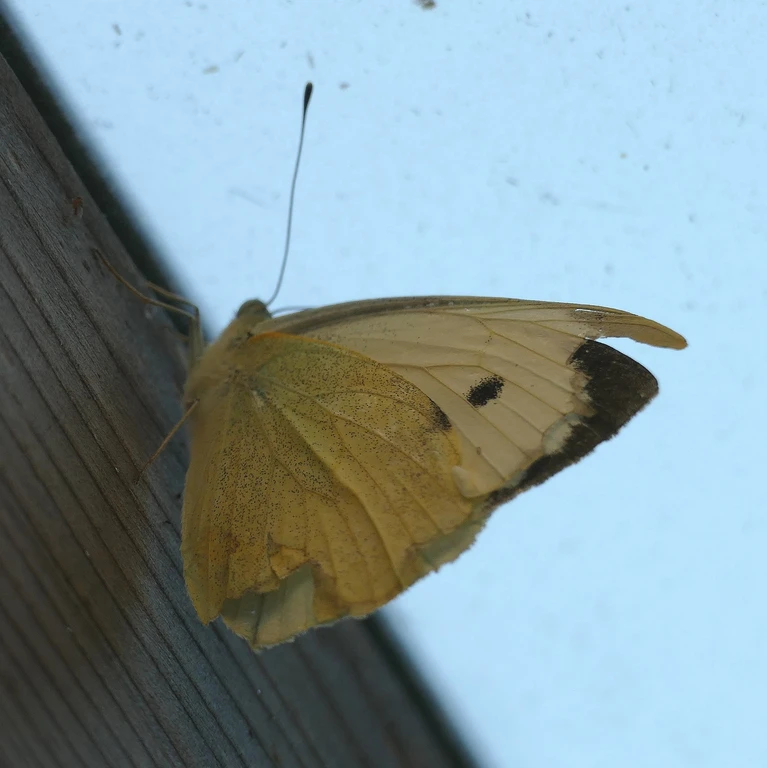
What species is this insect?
Pieris brassicae
